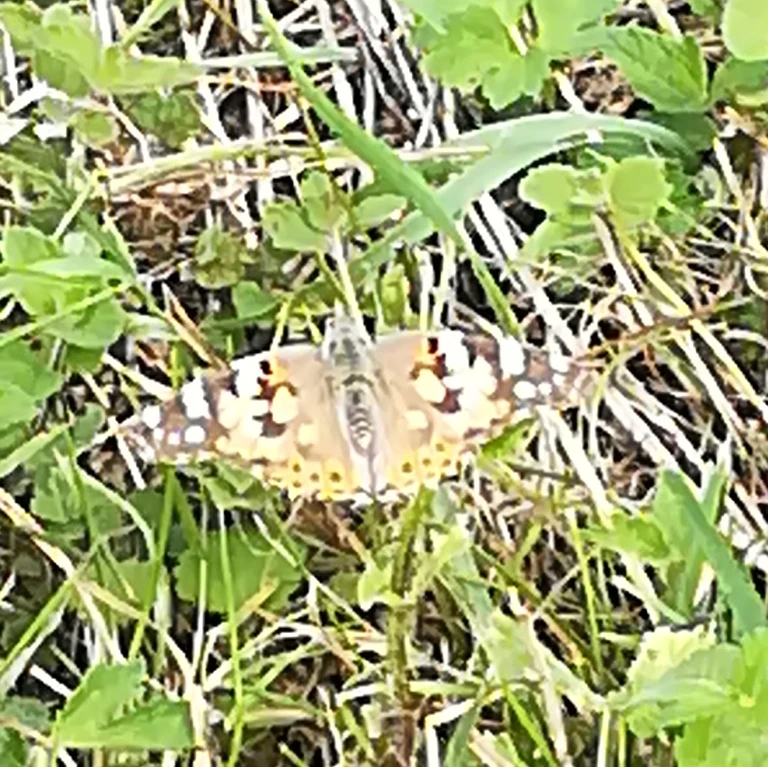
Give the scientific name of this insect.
Vanessa cardui
